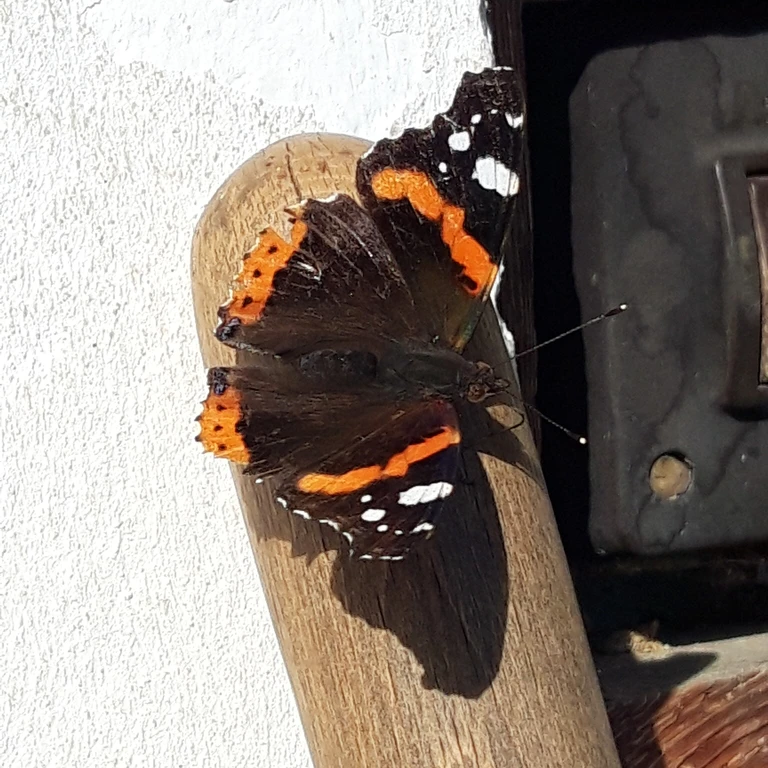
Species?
Vanessa atalanta
